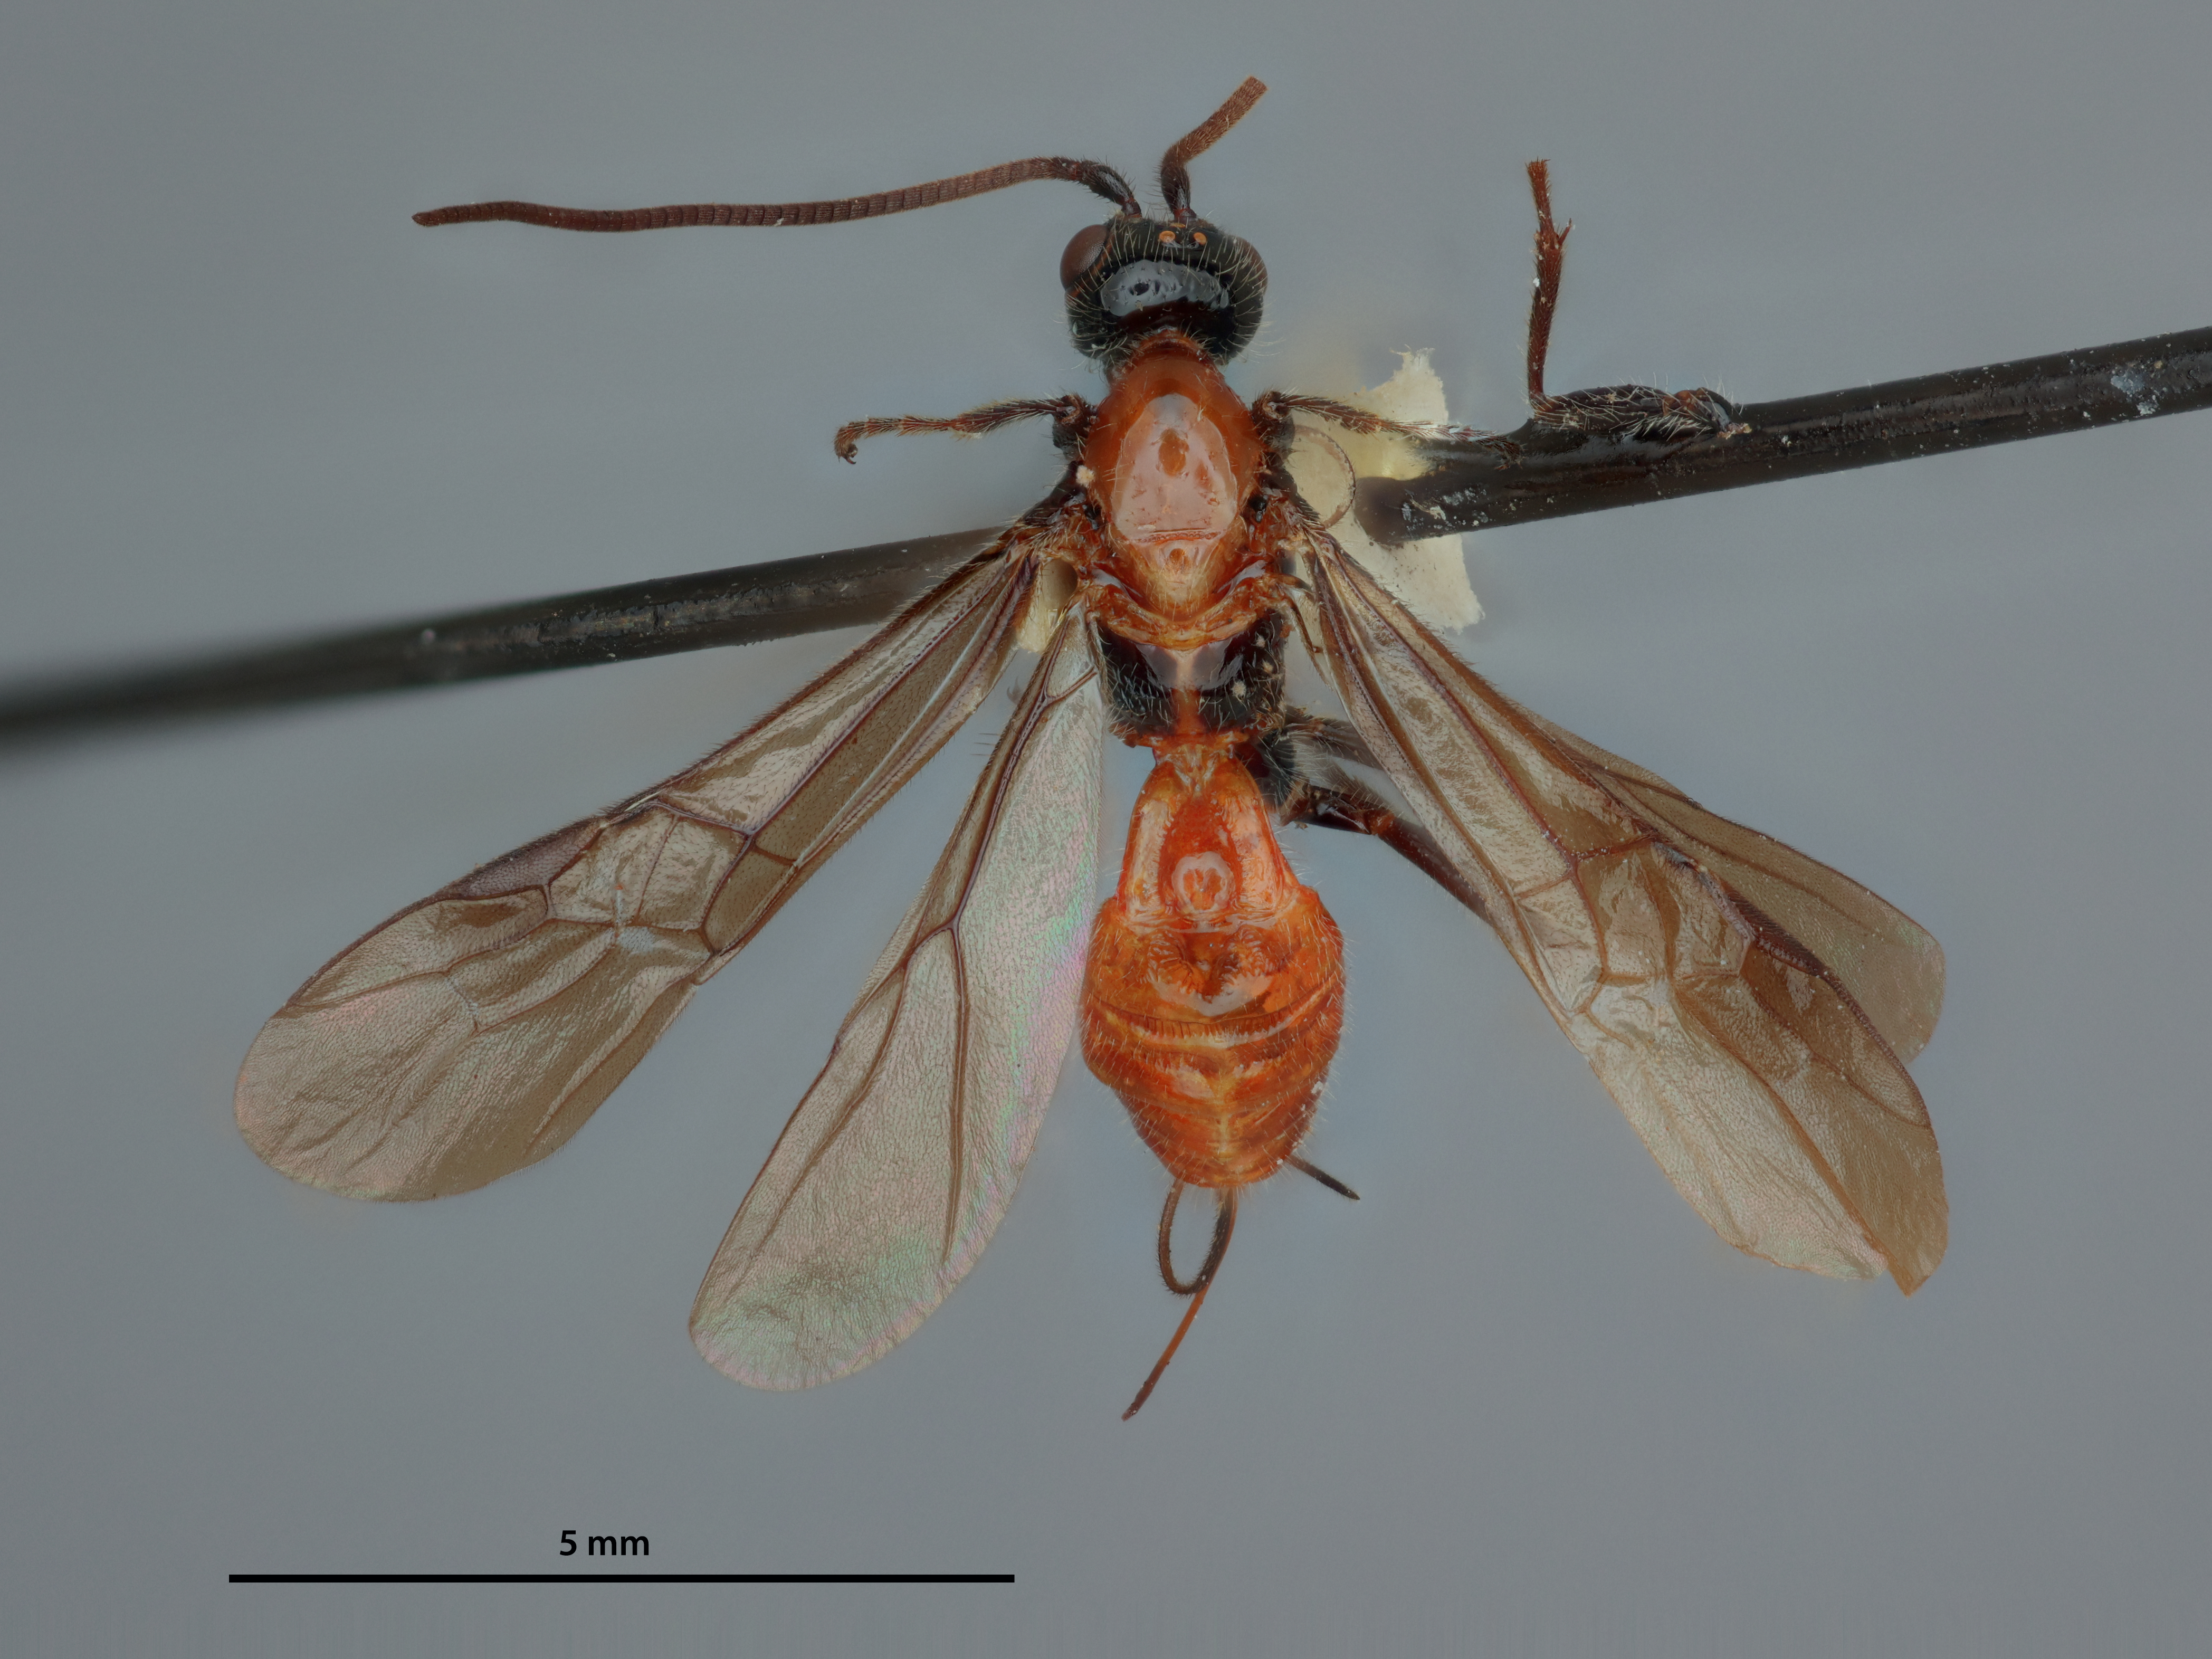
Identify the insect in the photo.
Vipio moneilemae
